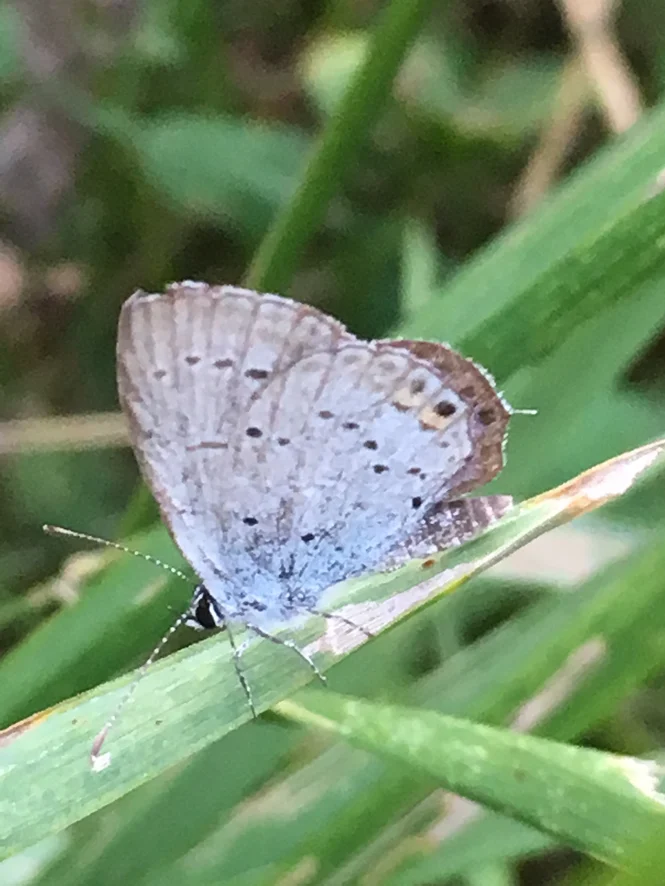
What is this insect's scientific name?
Cupido argiades (also Elkalyce argiades)
